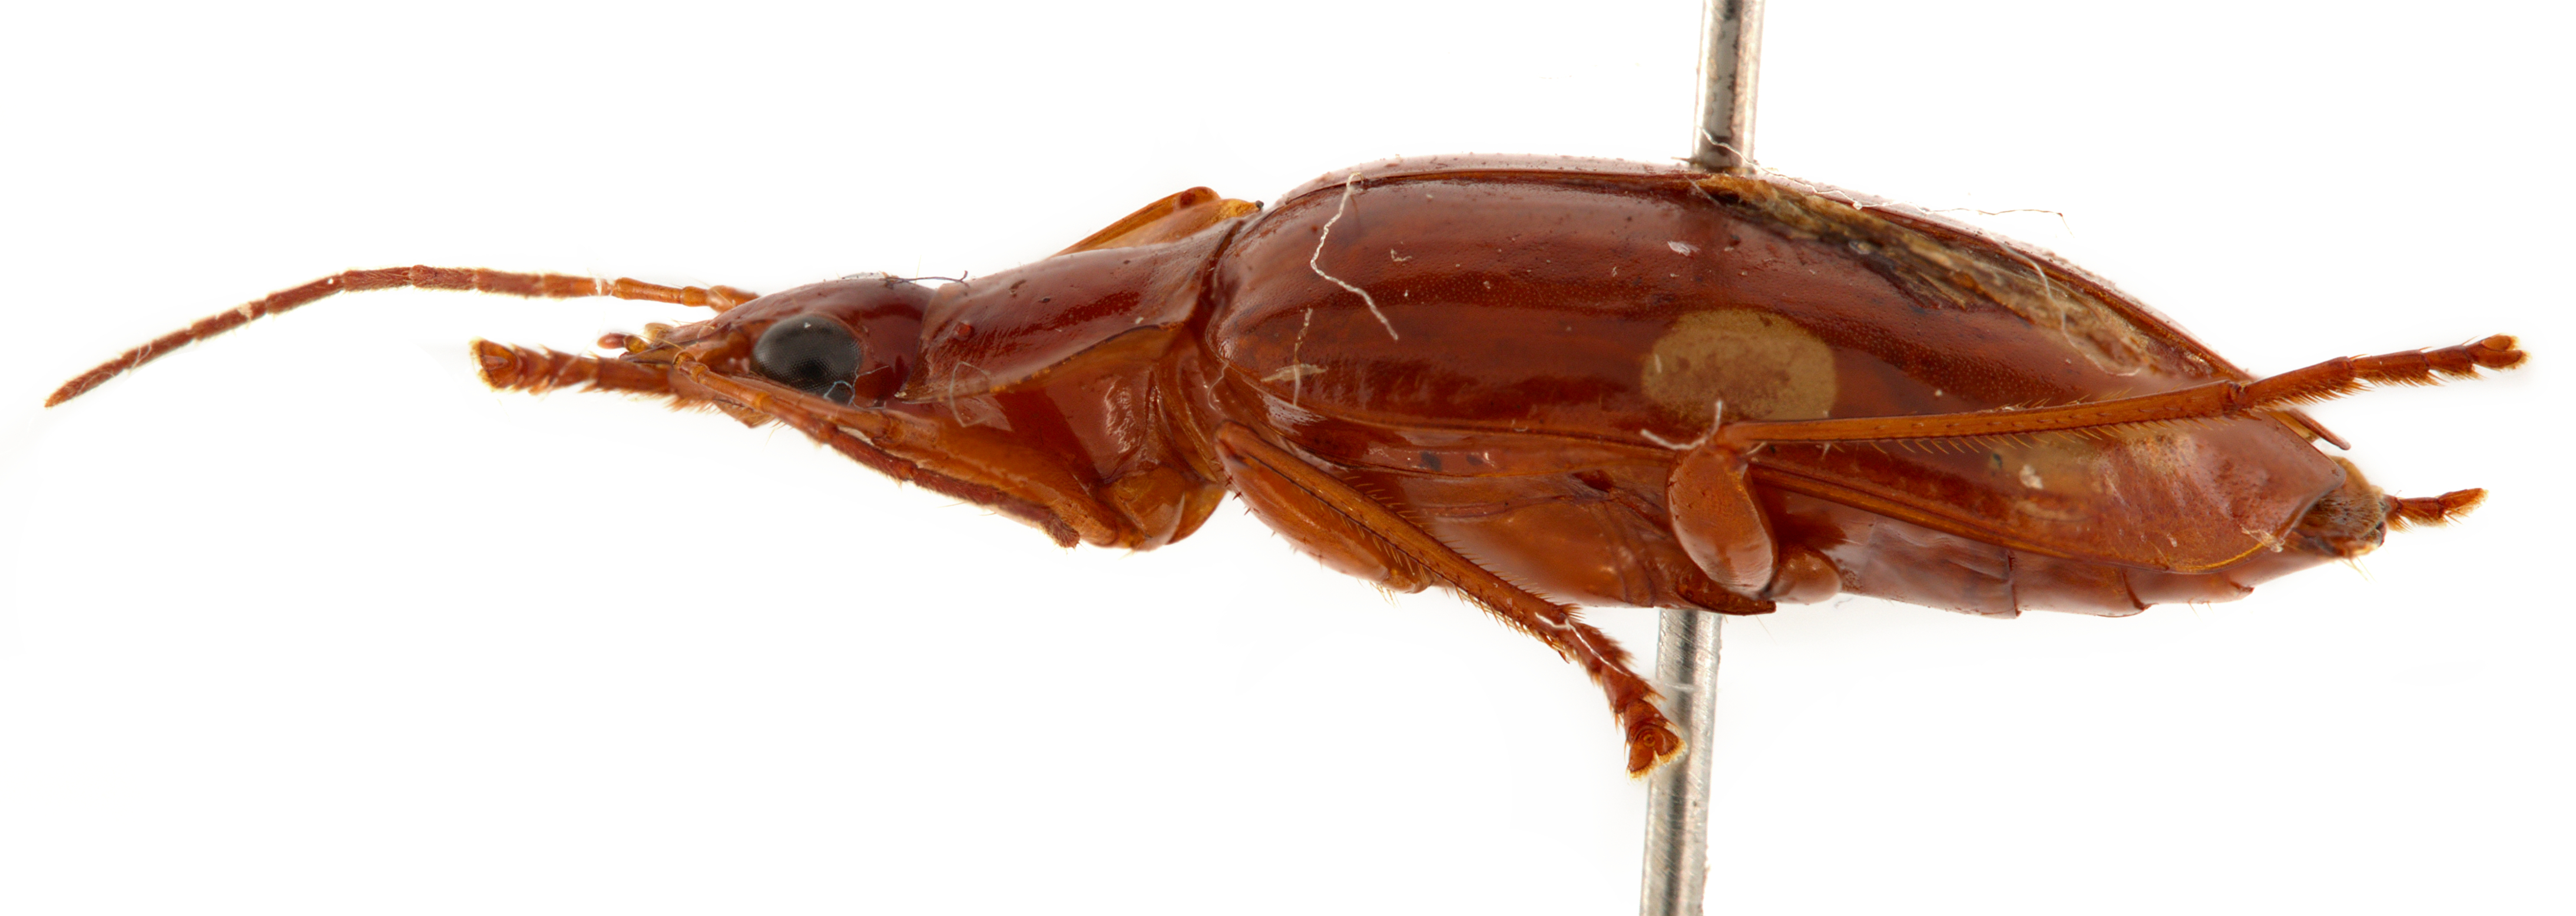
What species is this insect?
Lebidia octoguttata
